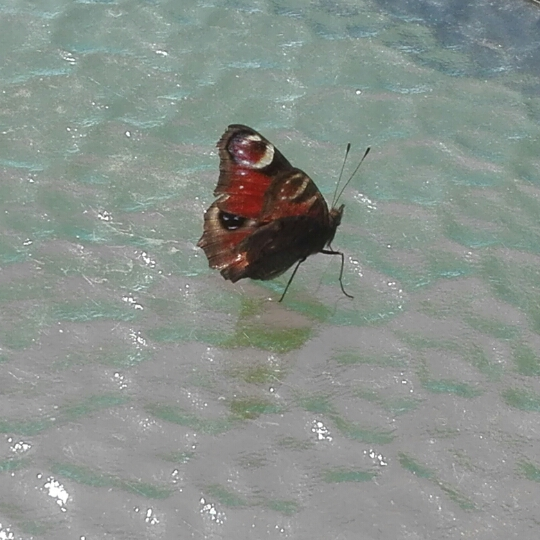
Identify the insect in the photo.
Aglais io
